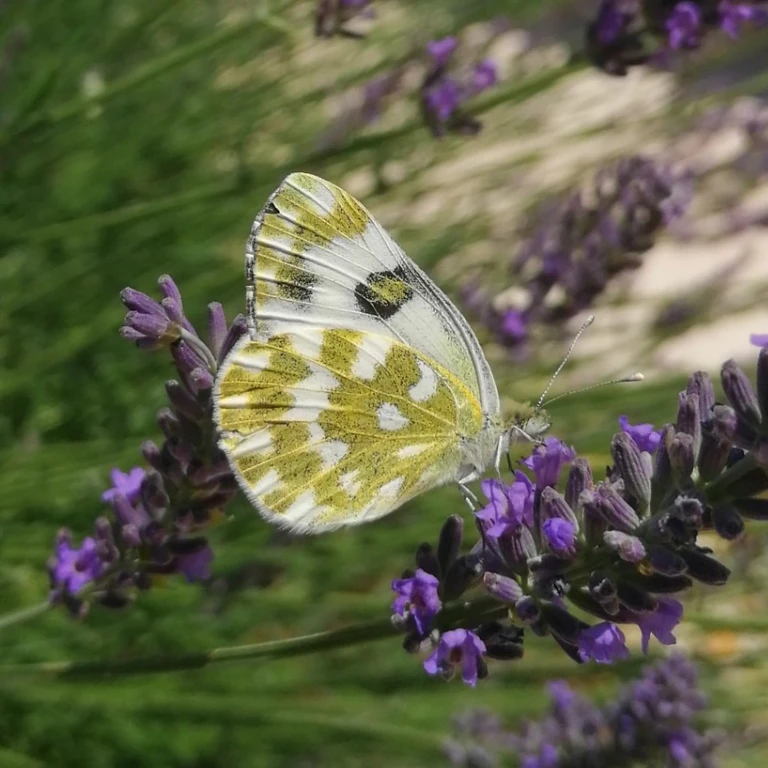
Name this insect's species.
Pontia edusa
